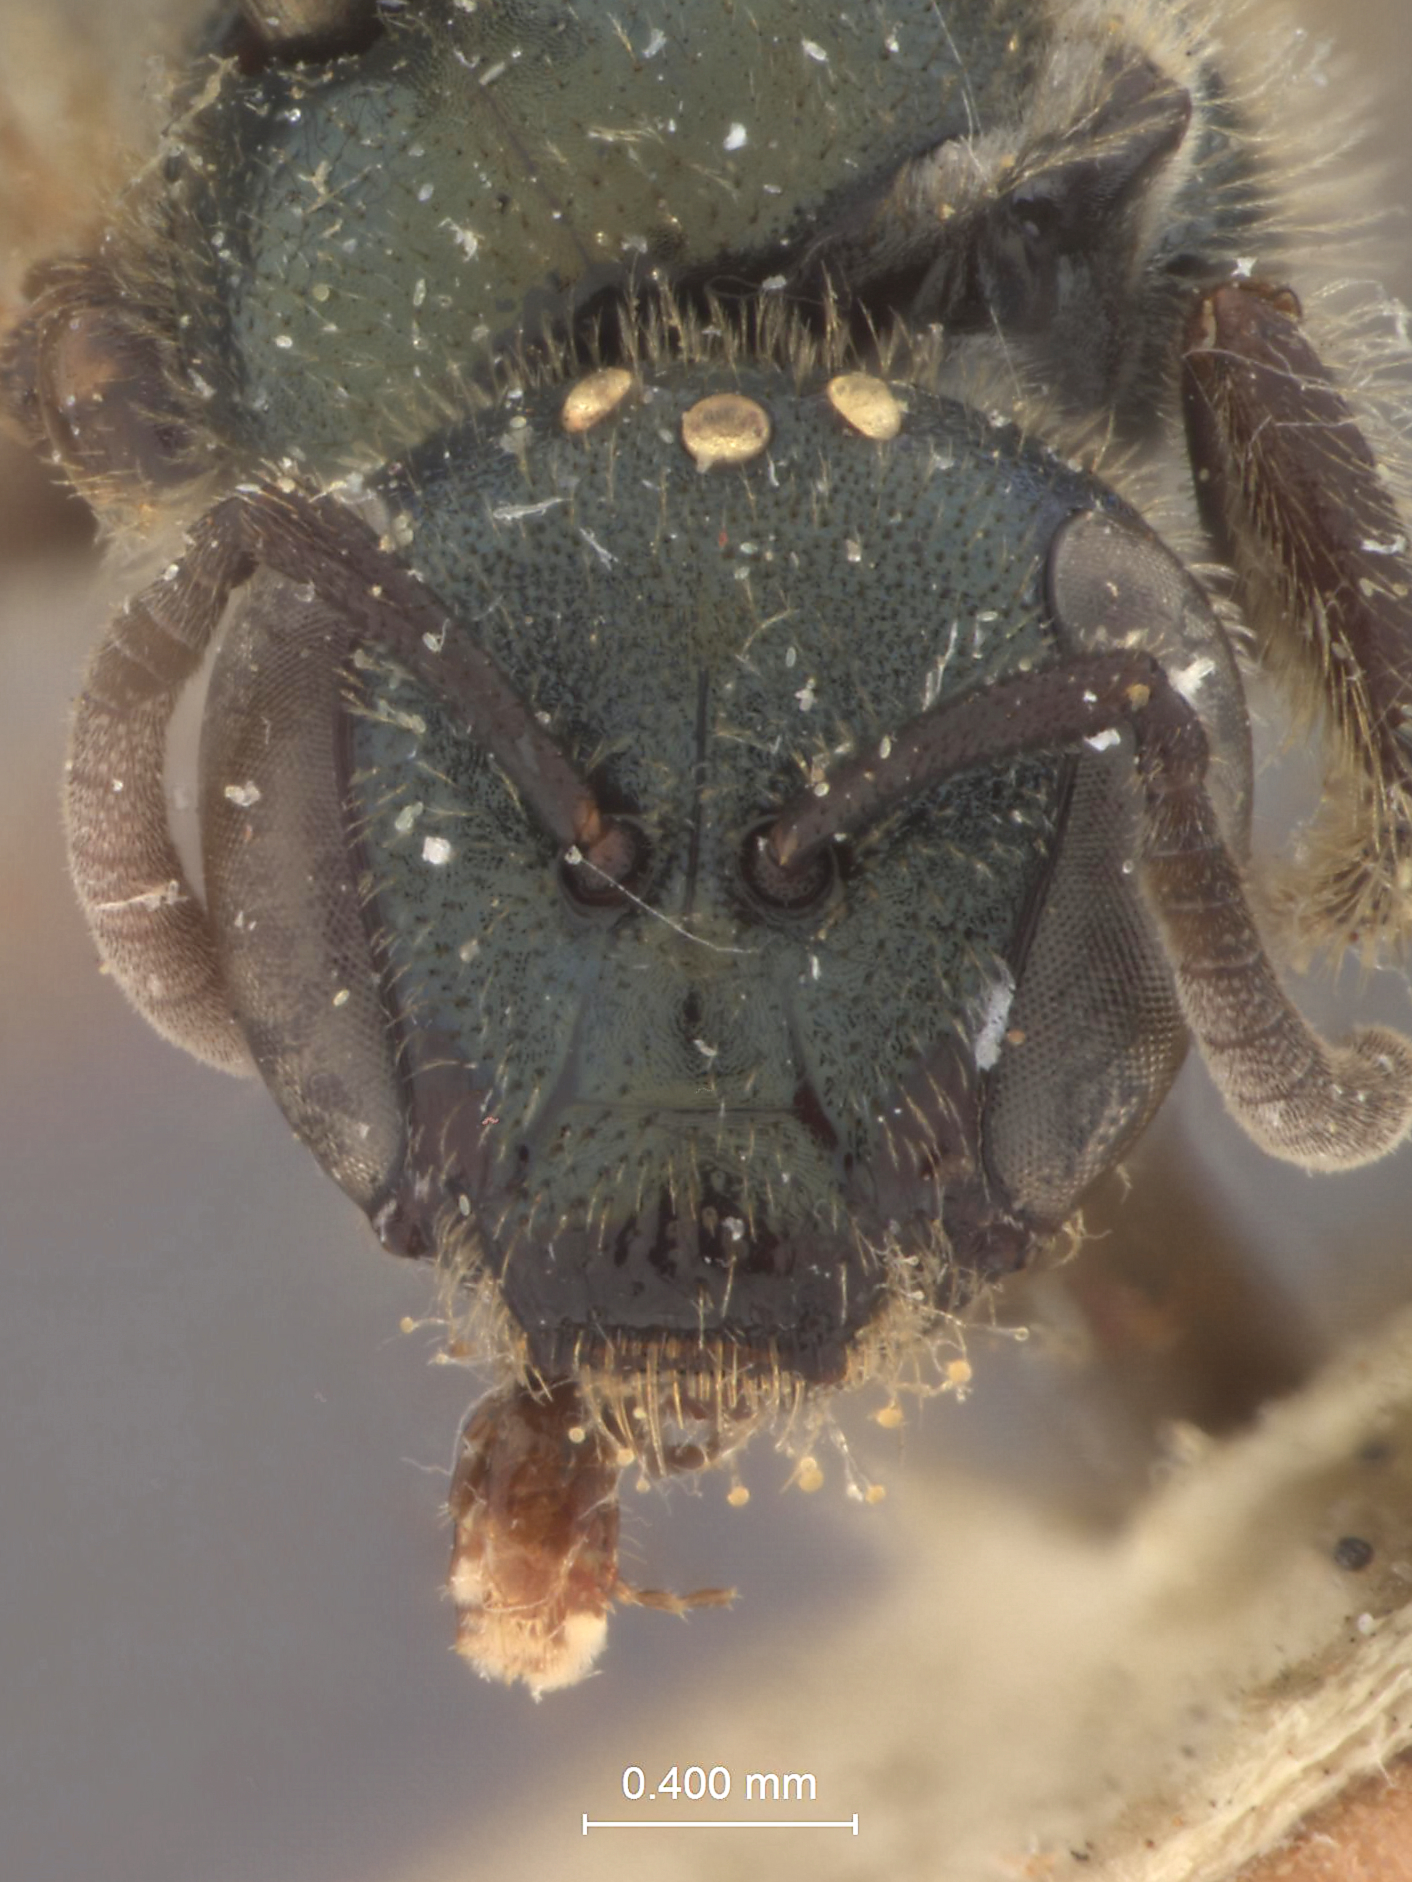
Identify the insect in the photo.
Halictus abanci
